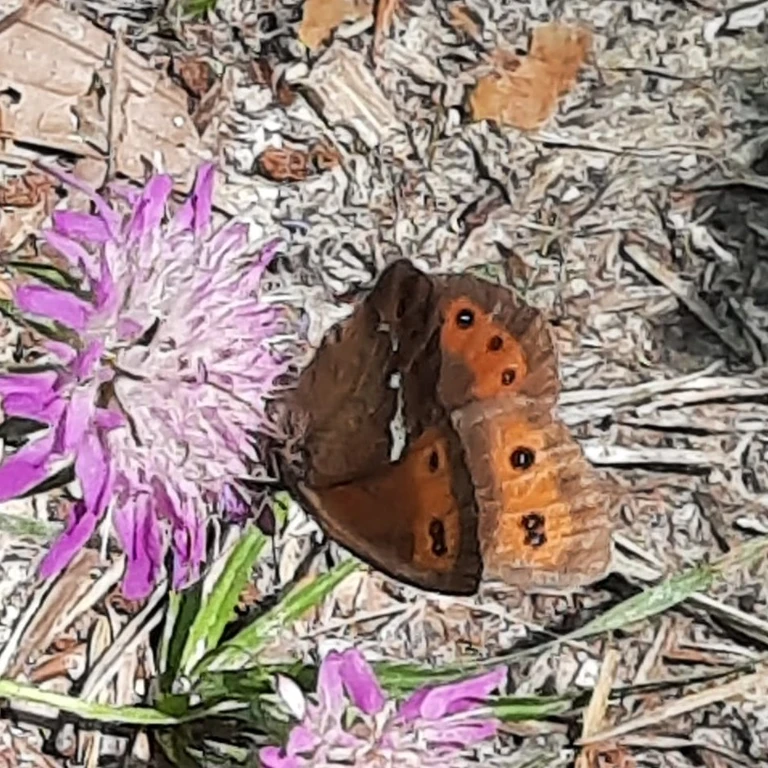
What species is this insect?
Erebia ligea
